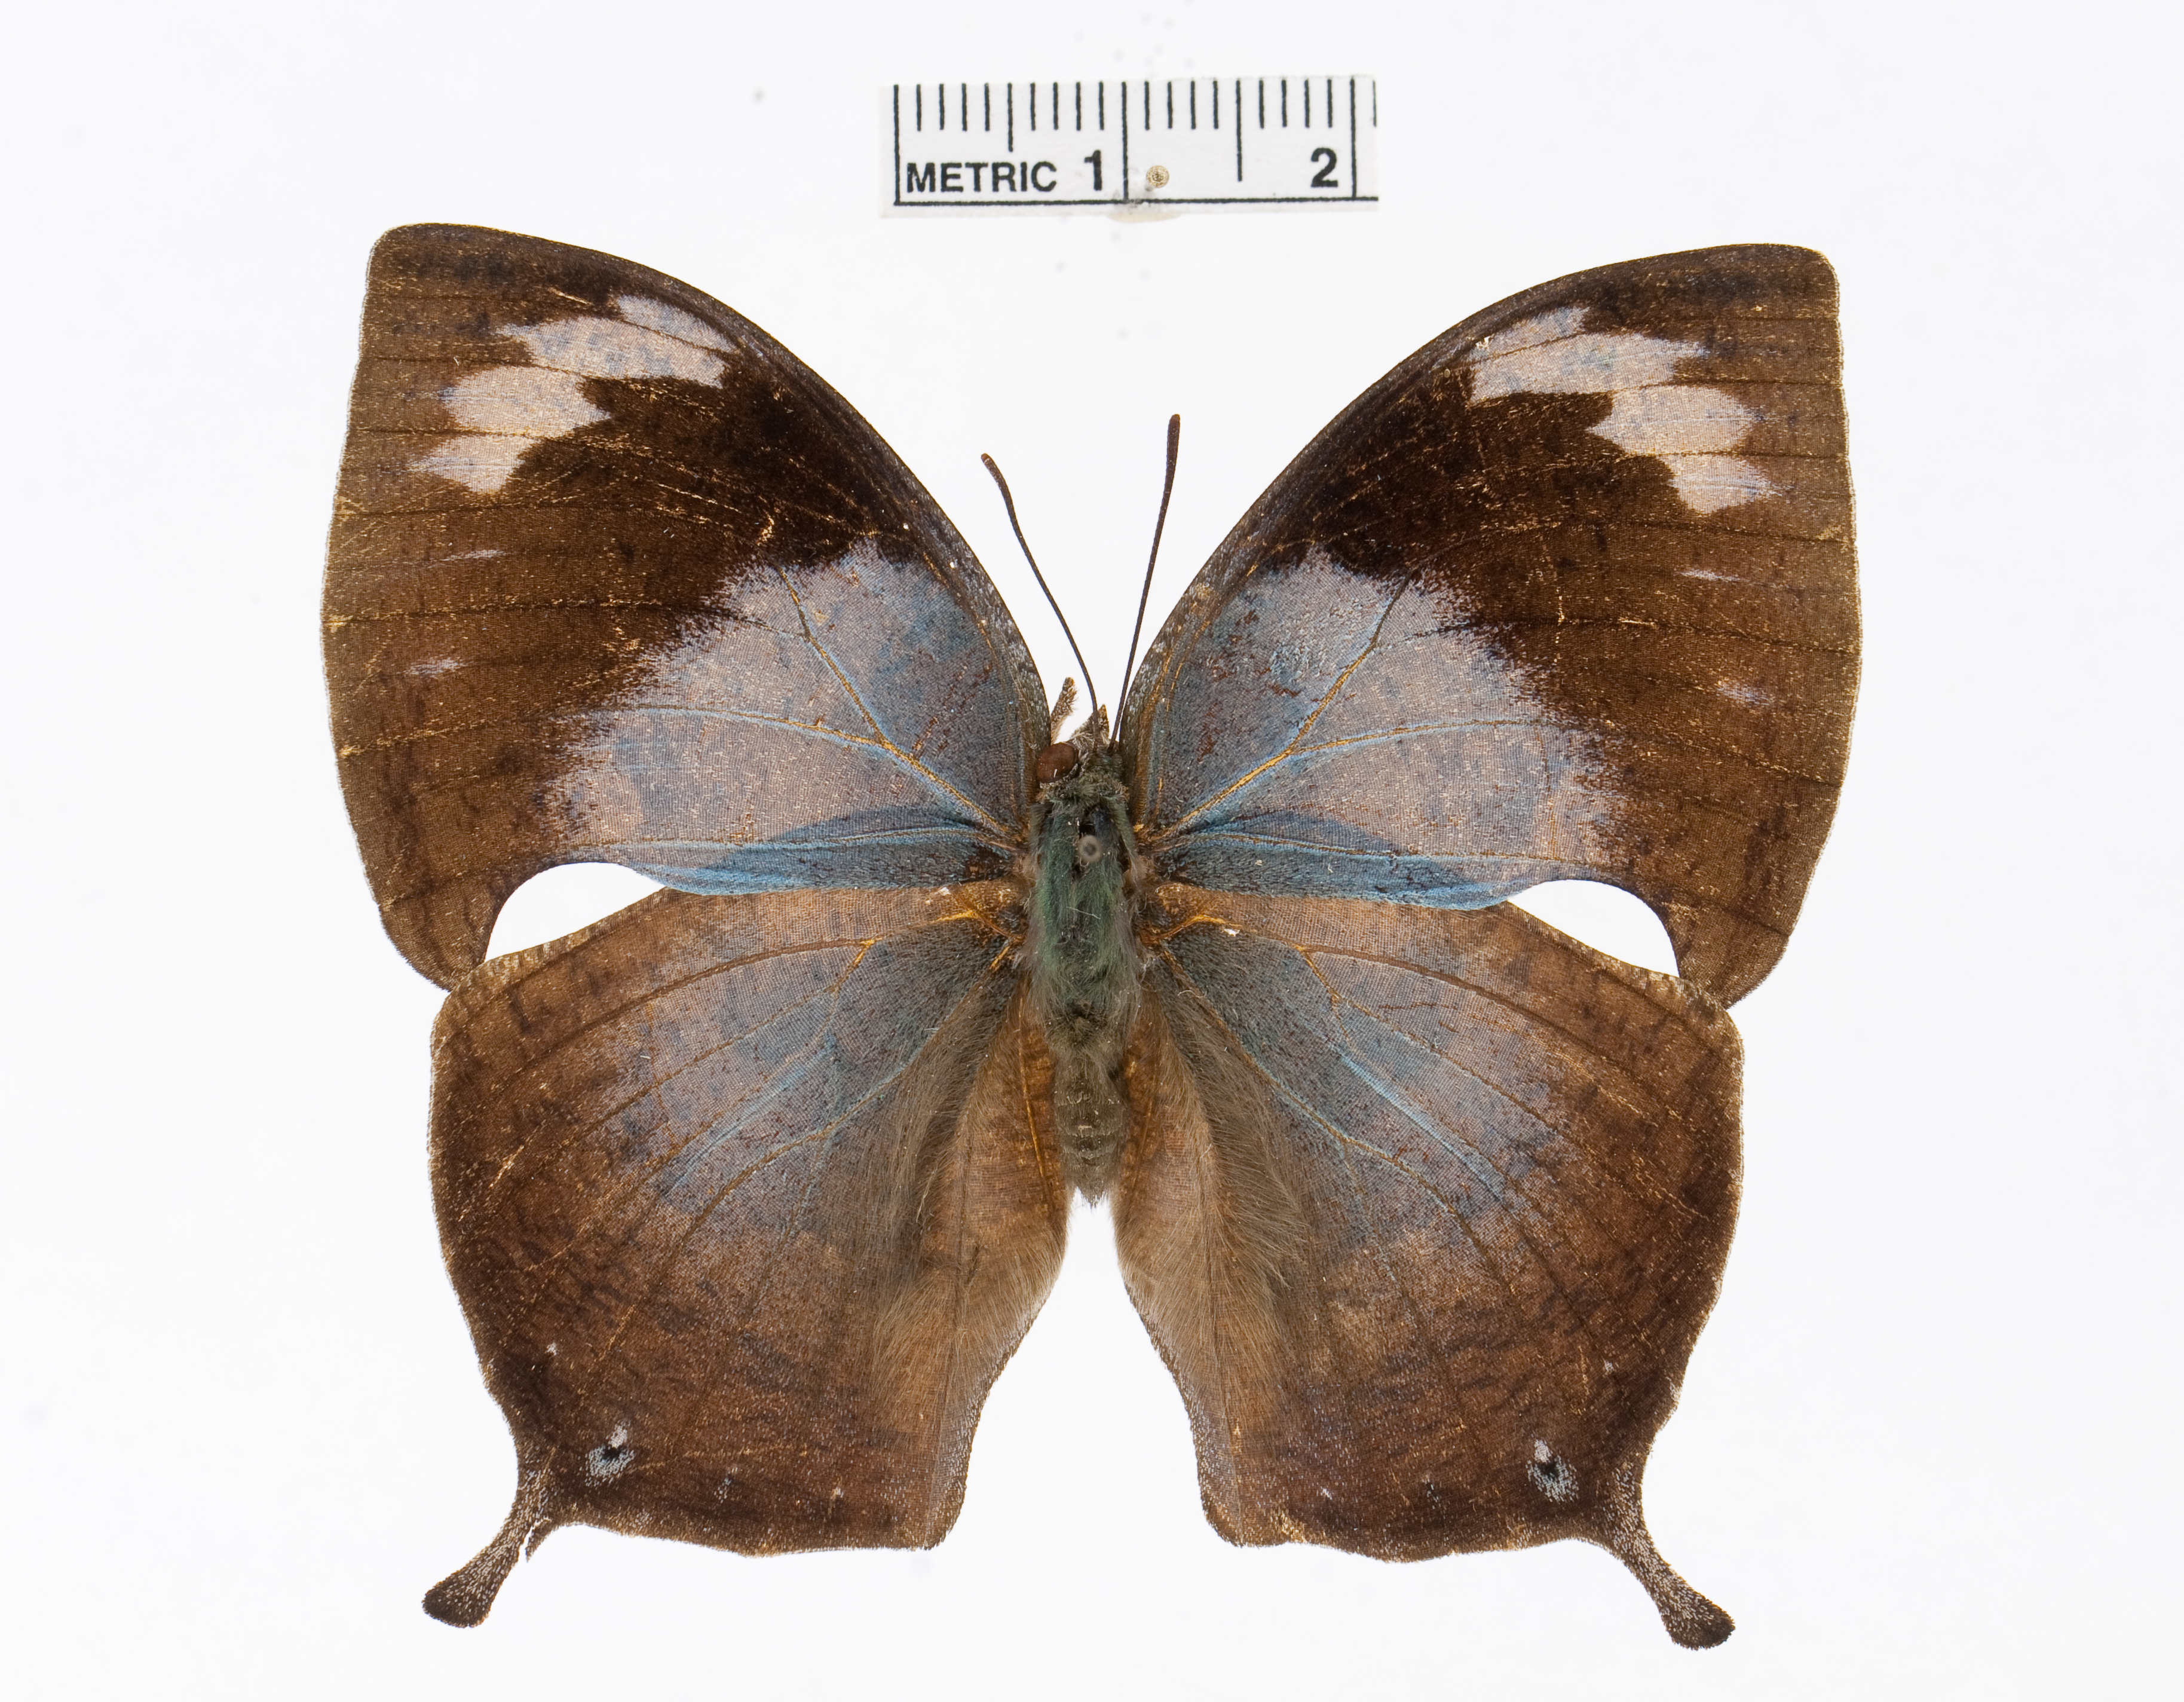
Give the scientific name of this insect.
Memphis beatrix
